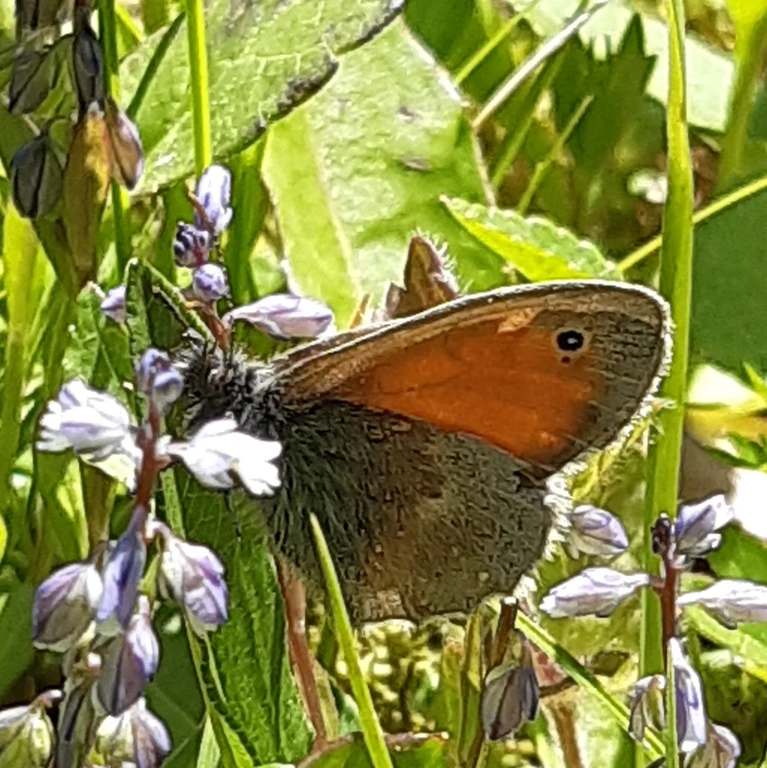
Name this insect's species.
Coenonympha pamphilus
